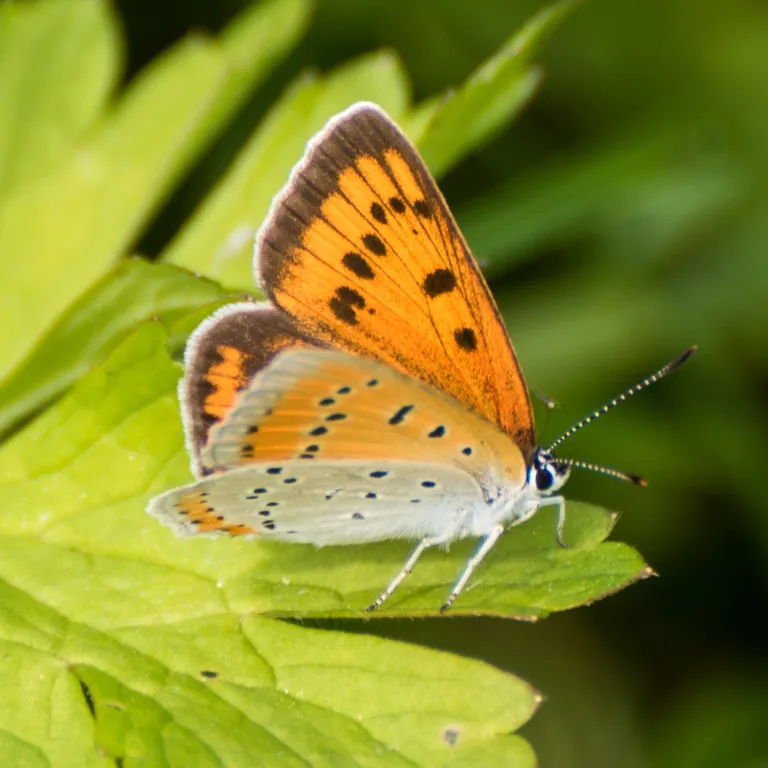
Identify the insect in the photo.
Lycaena dispar
